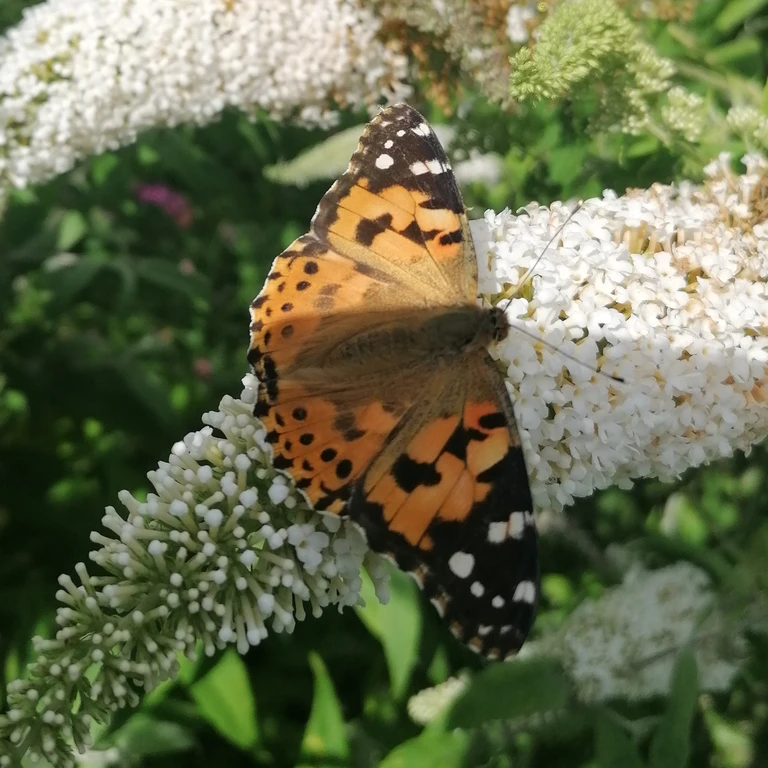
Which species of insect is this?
Vanessa cardui
